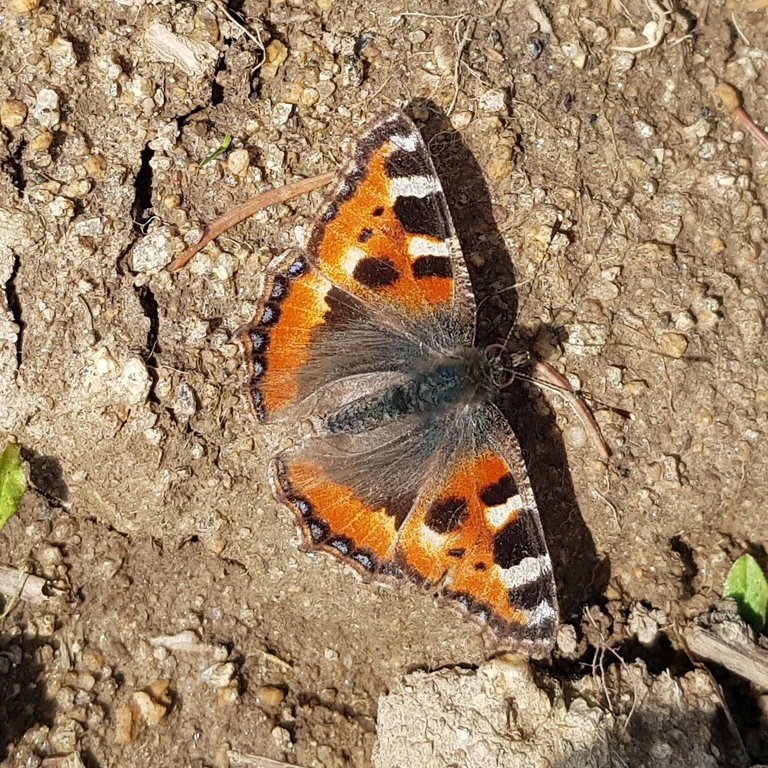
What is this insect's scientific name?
Aglais urticae
